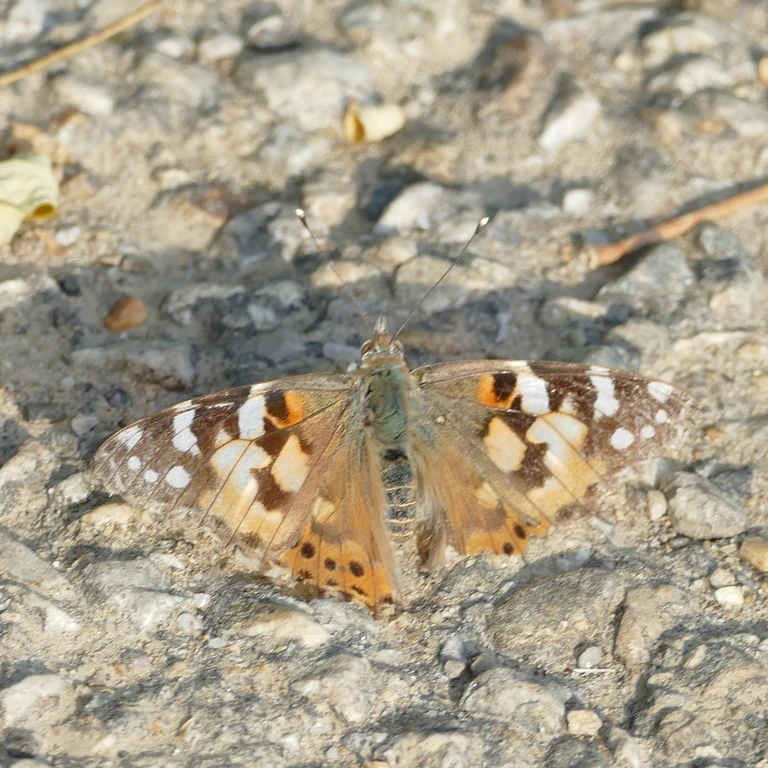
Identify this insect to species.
Vanessa cardui
